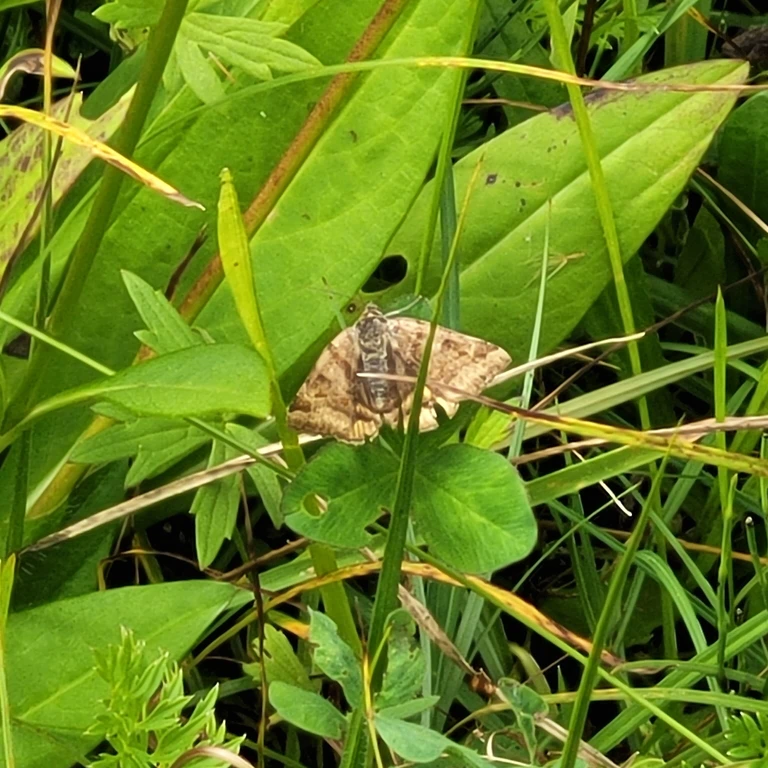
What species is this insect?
Euclidia glyphica
